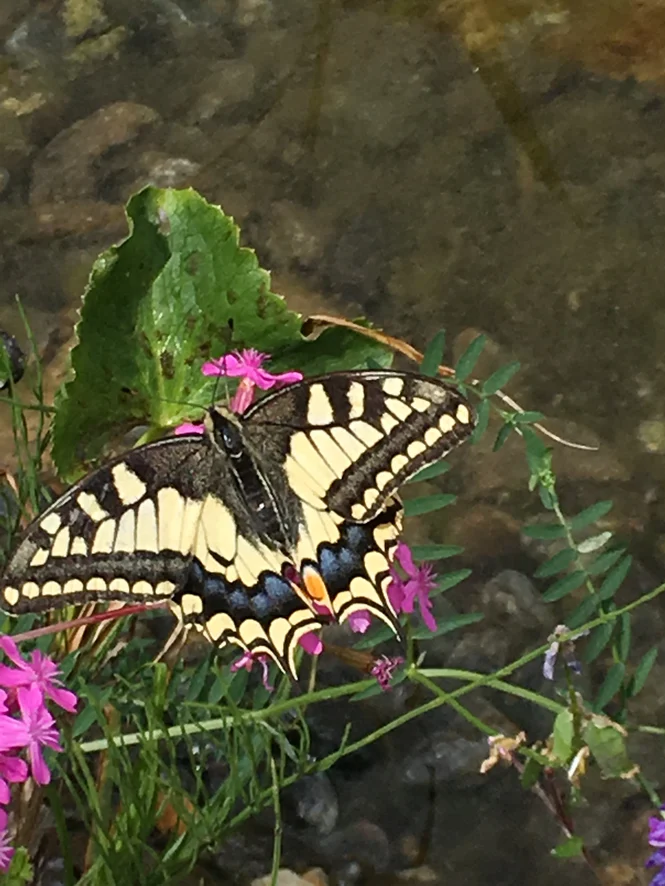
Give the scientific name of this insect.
Papilio machaon
